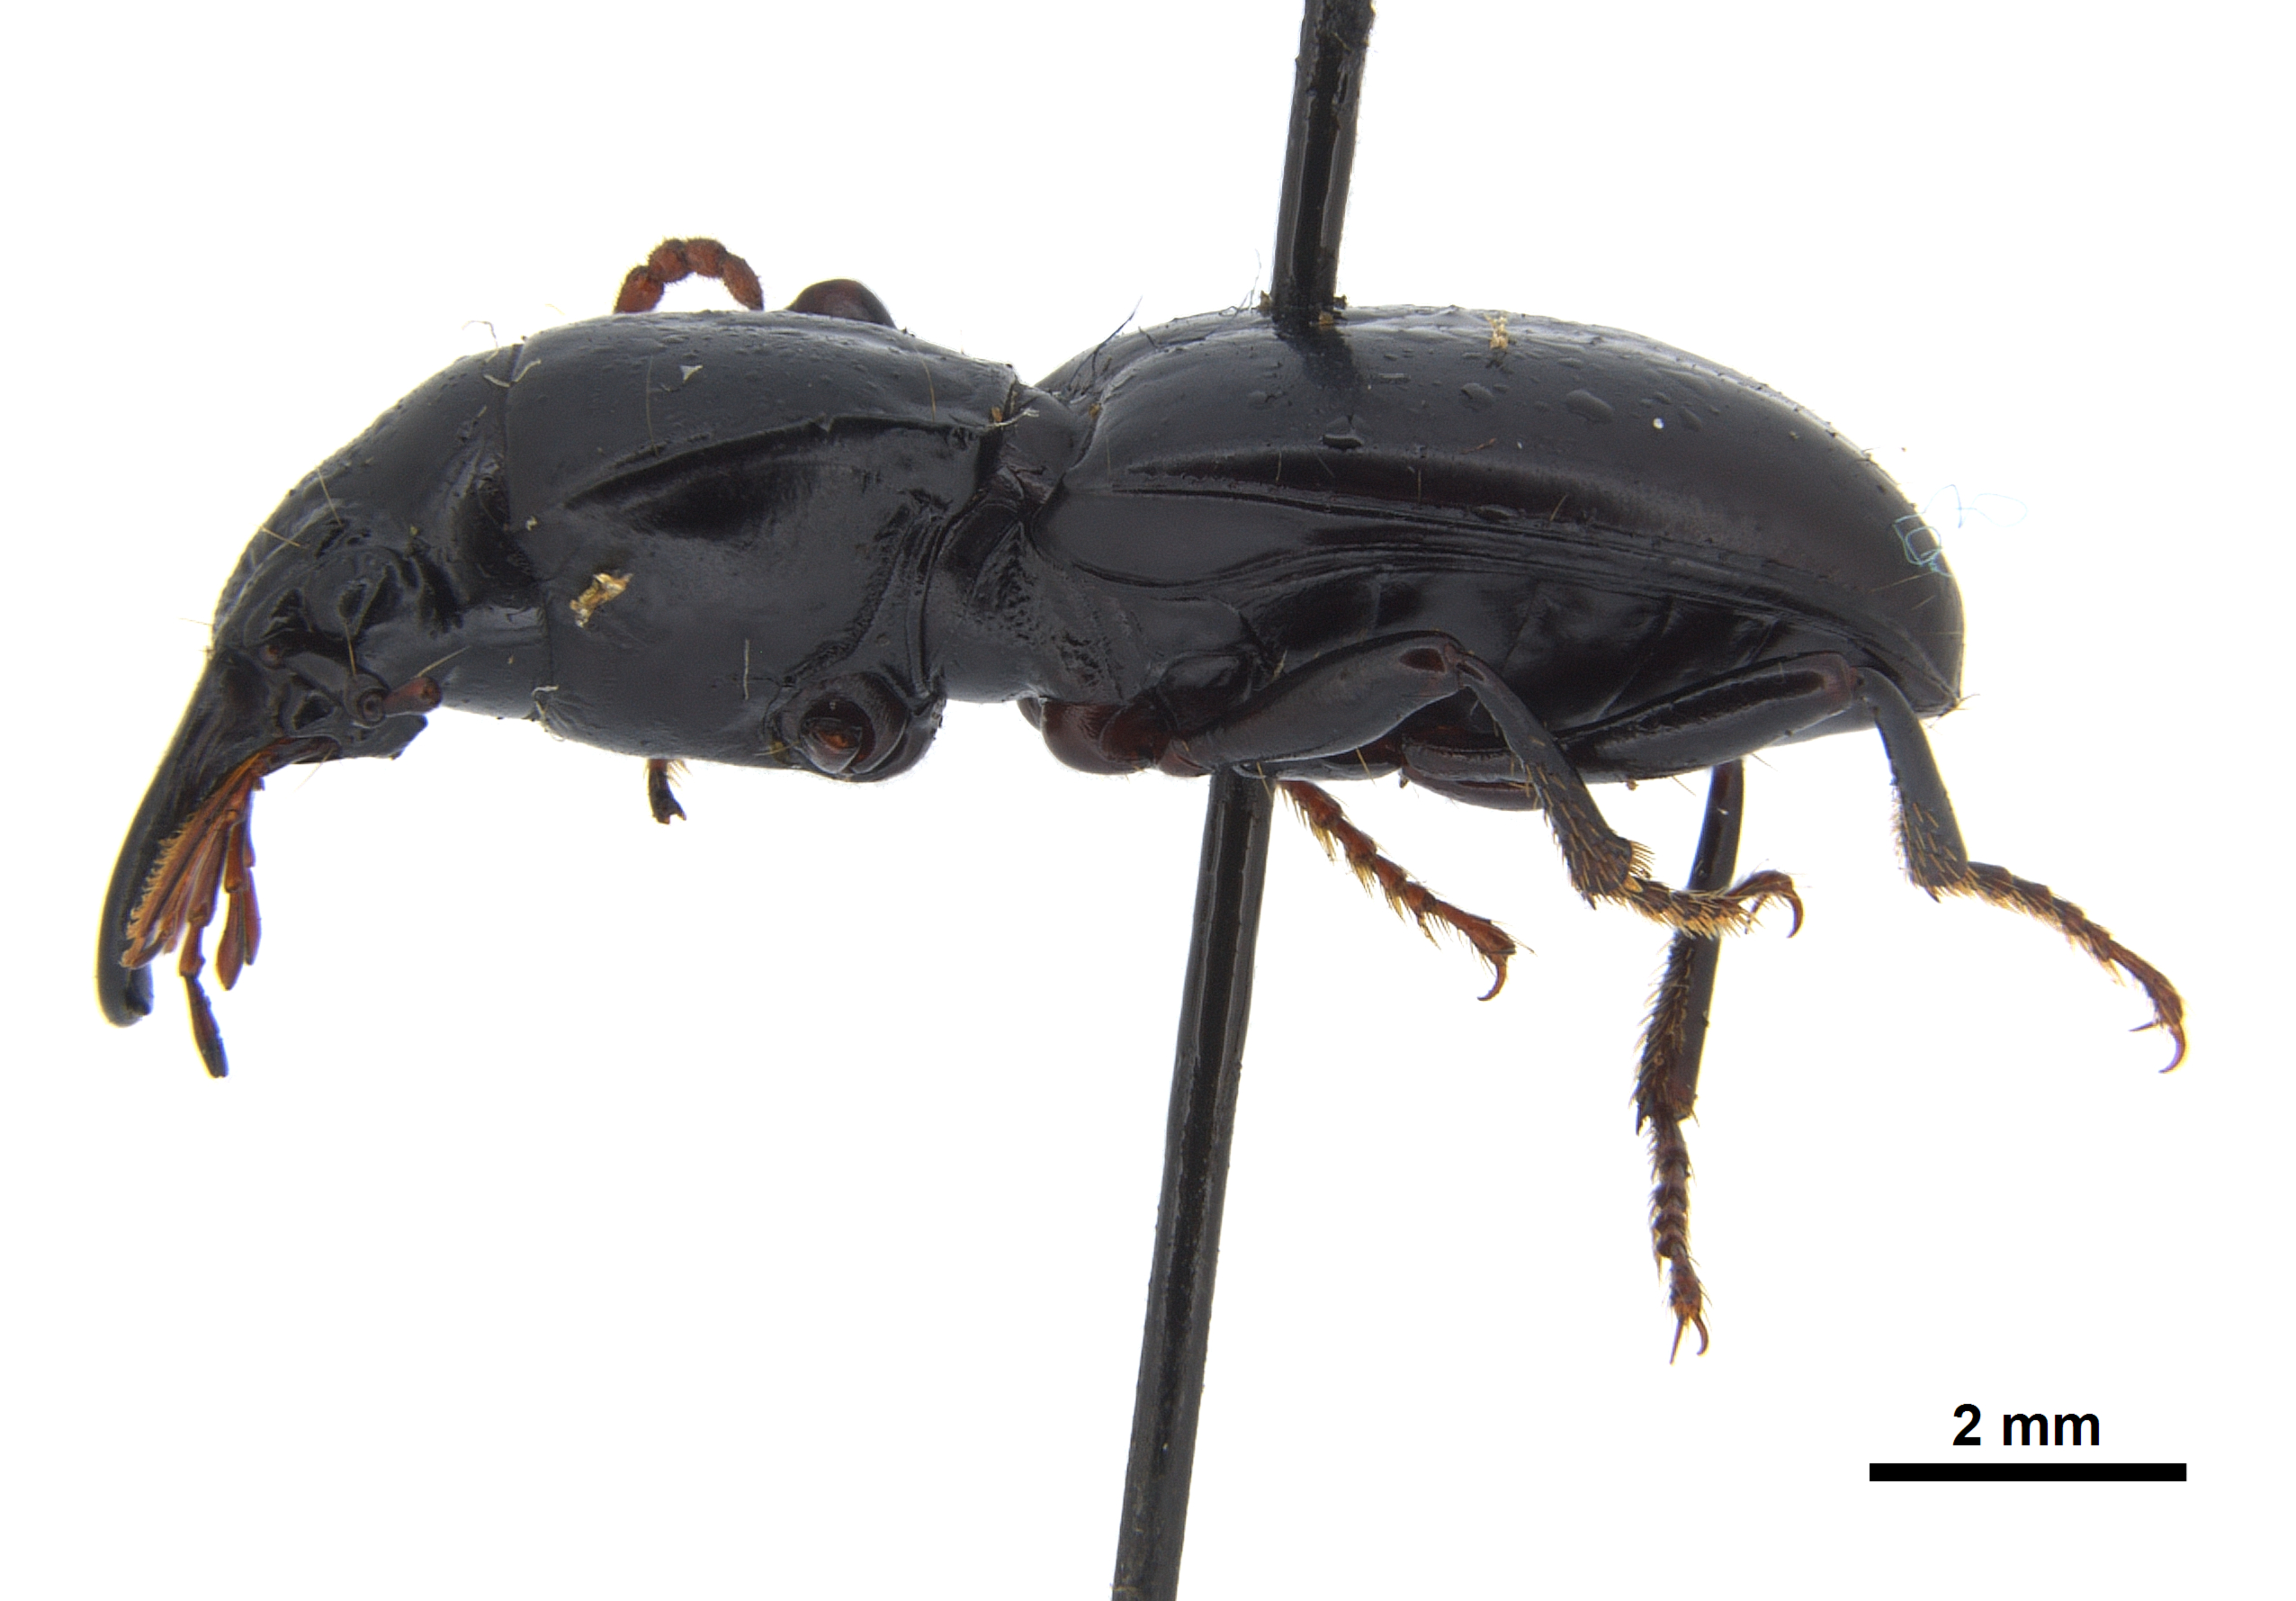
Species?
Promecognathus crassus
